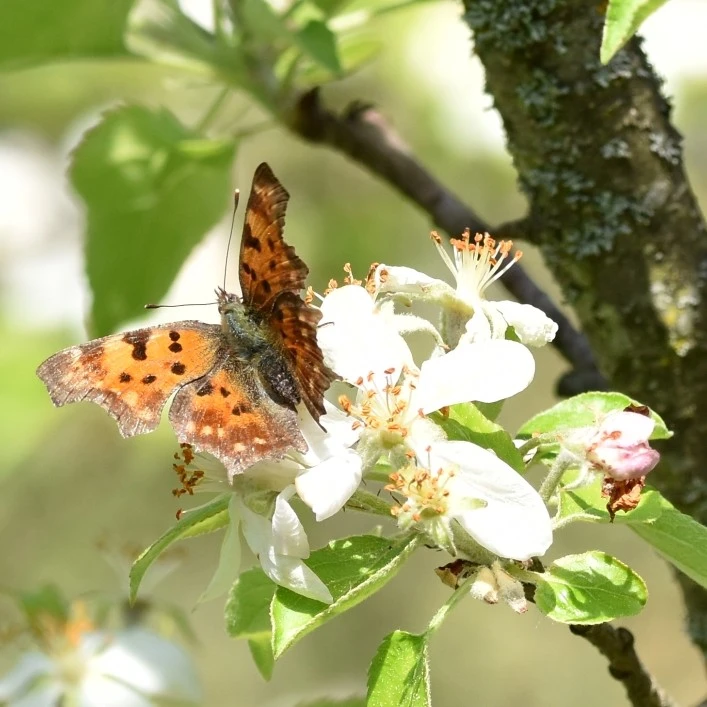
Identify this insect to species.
Polygonia c-album
